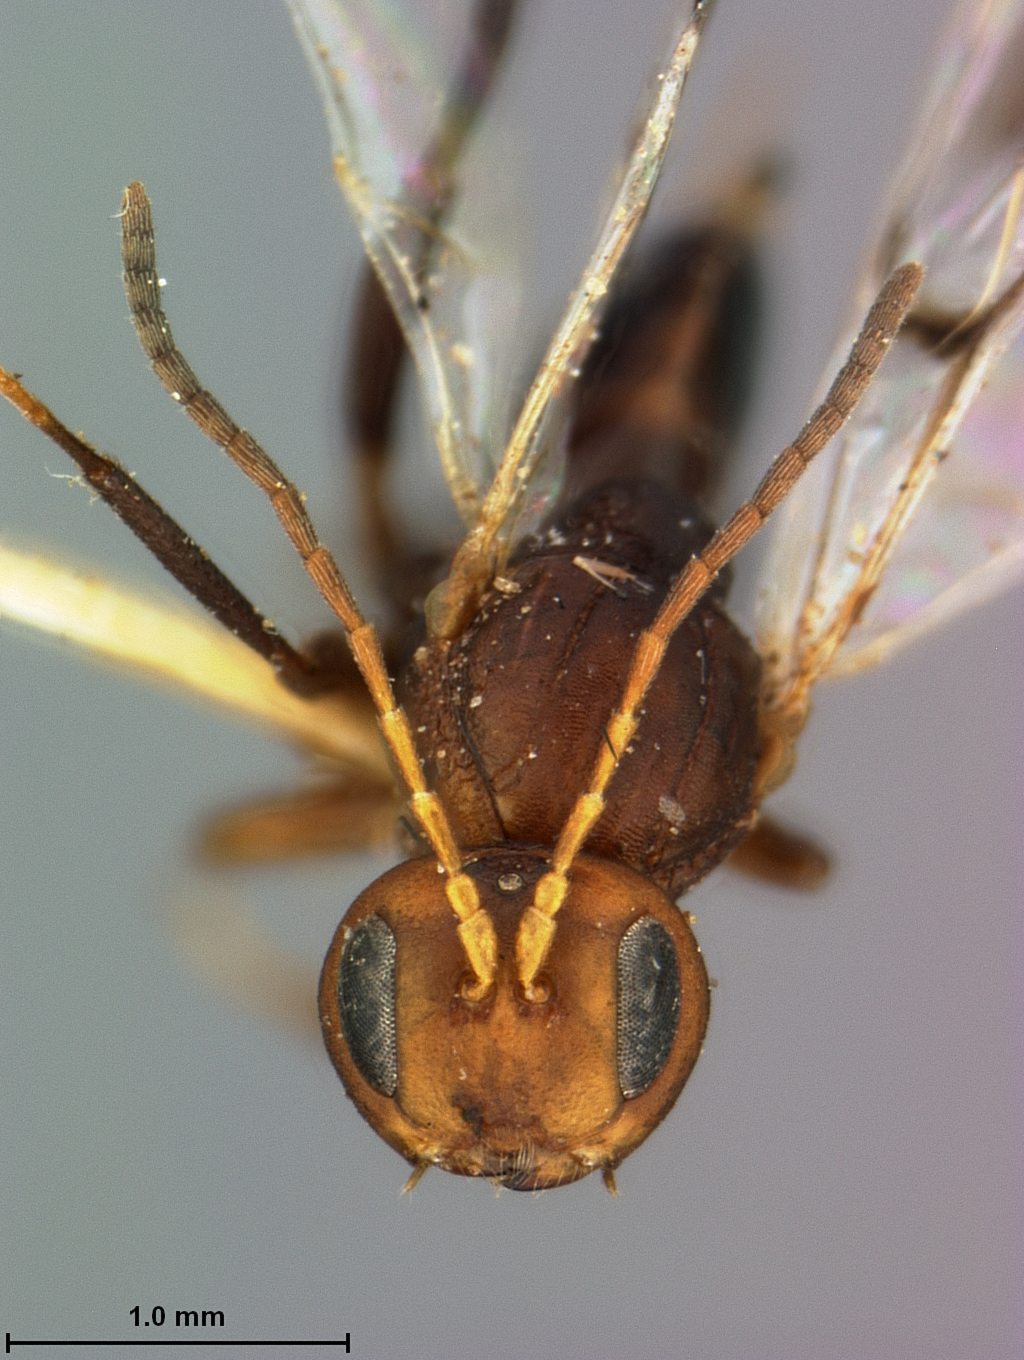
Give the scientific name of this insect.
Compsodryoxenus maculipennis
